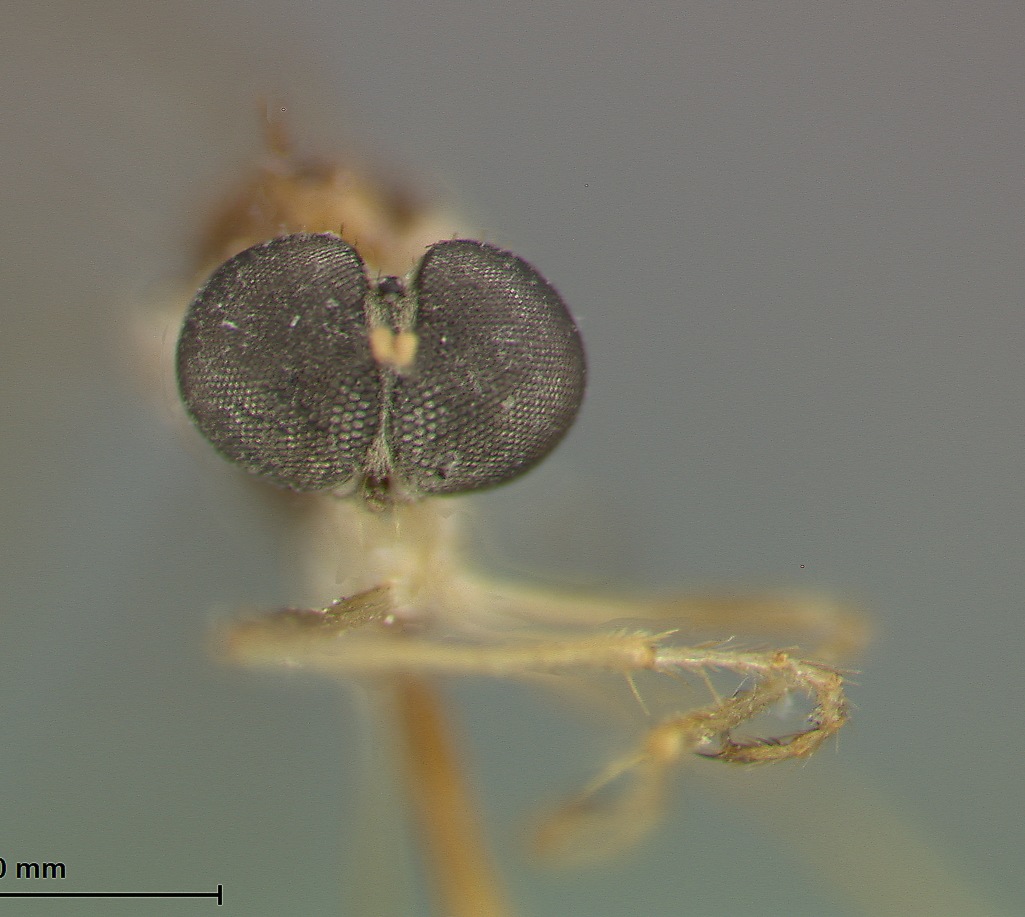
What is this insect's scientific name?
Schildia microthorax
